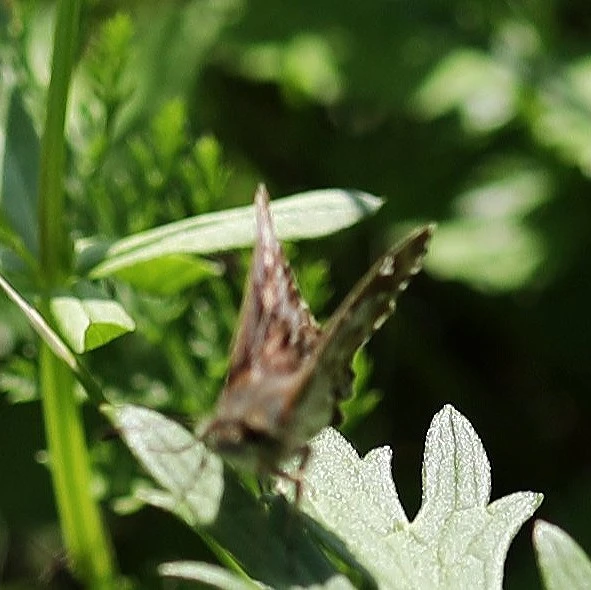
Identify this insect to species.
Carcharodus alceae
